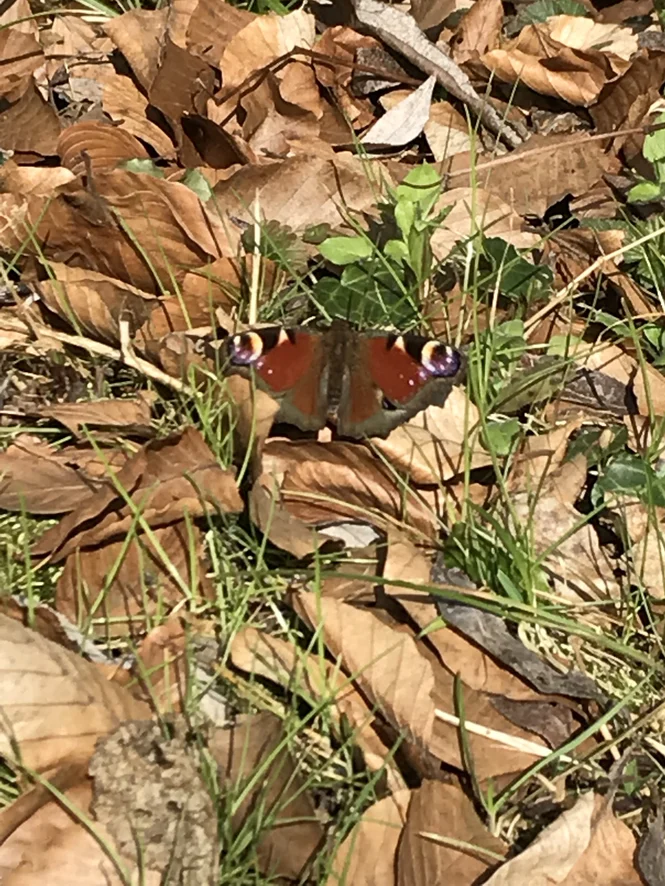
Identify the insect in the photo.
Aglais io
